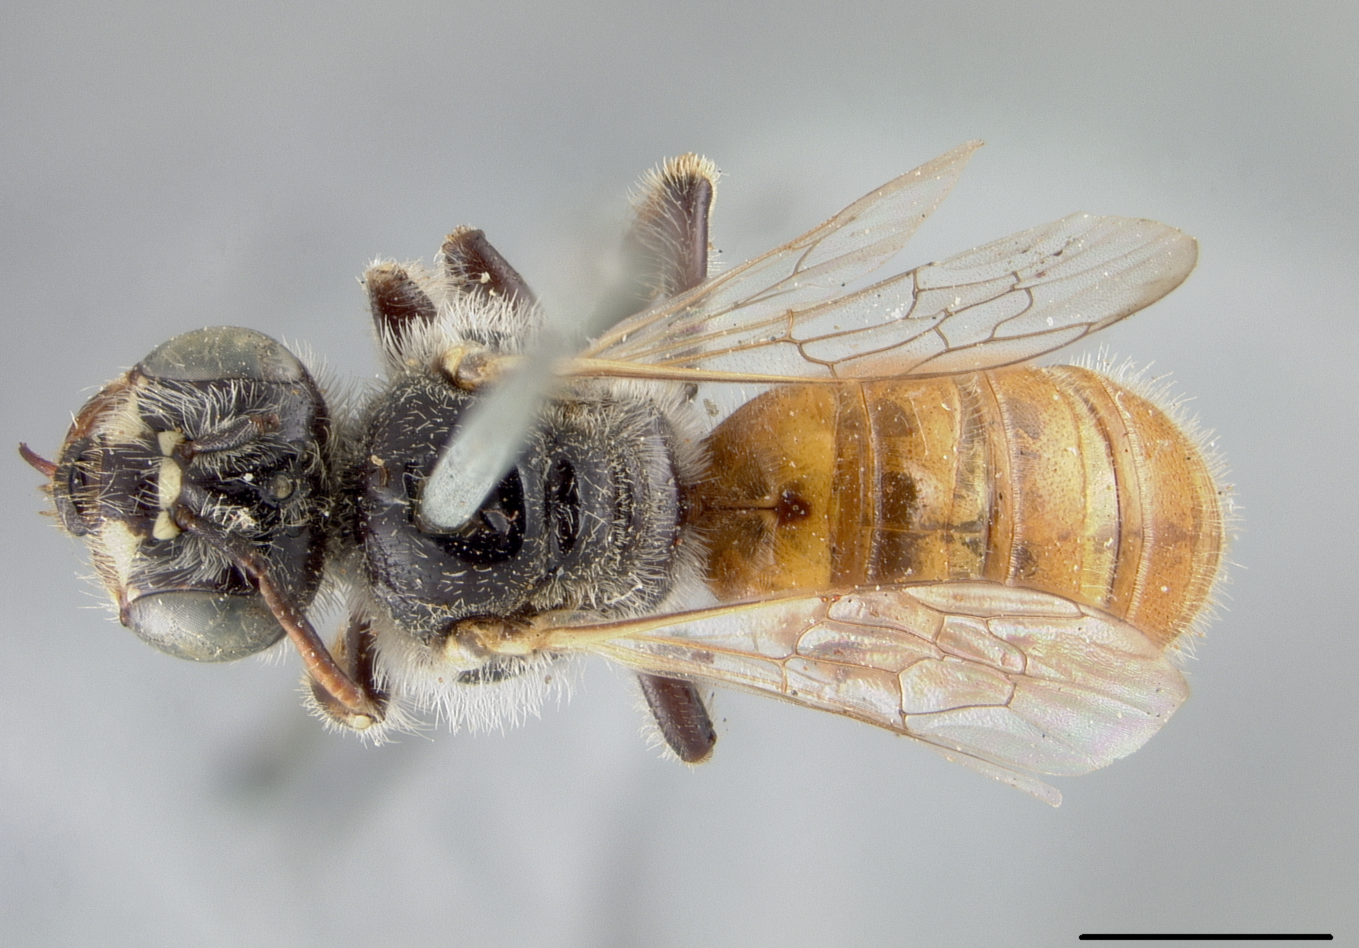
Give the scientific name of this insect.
Calliopsis semirufus
